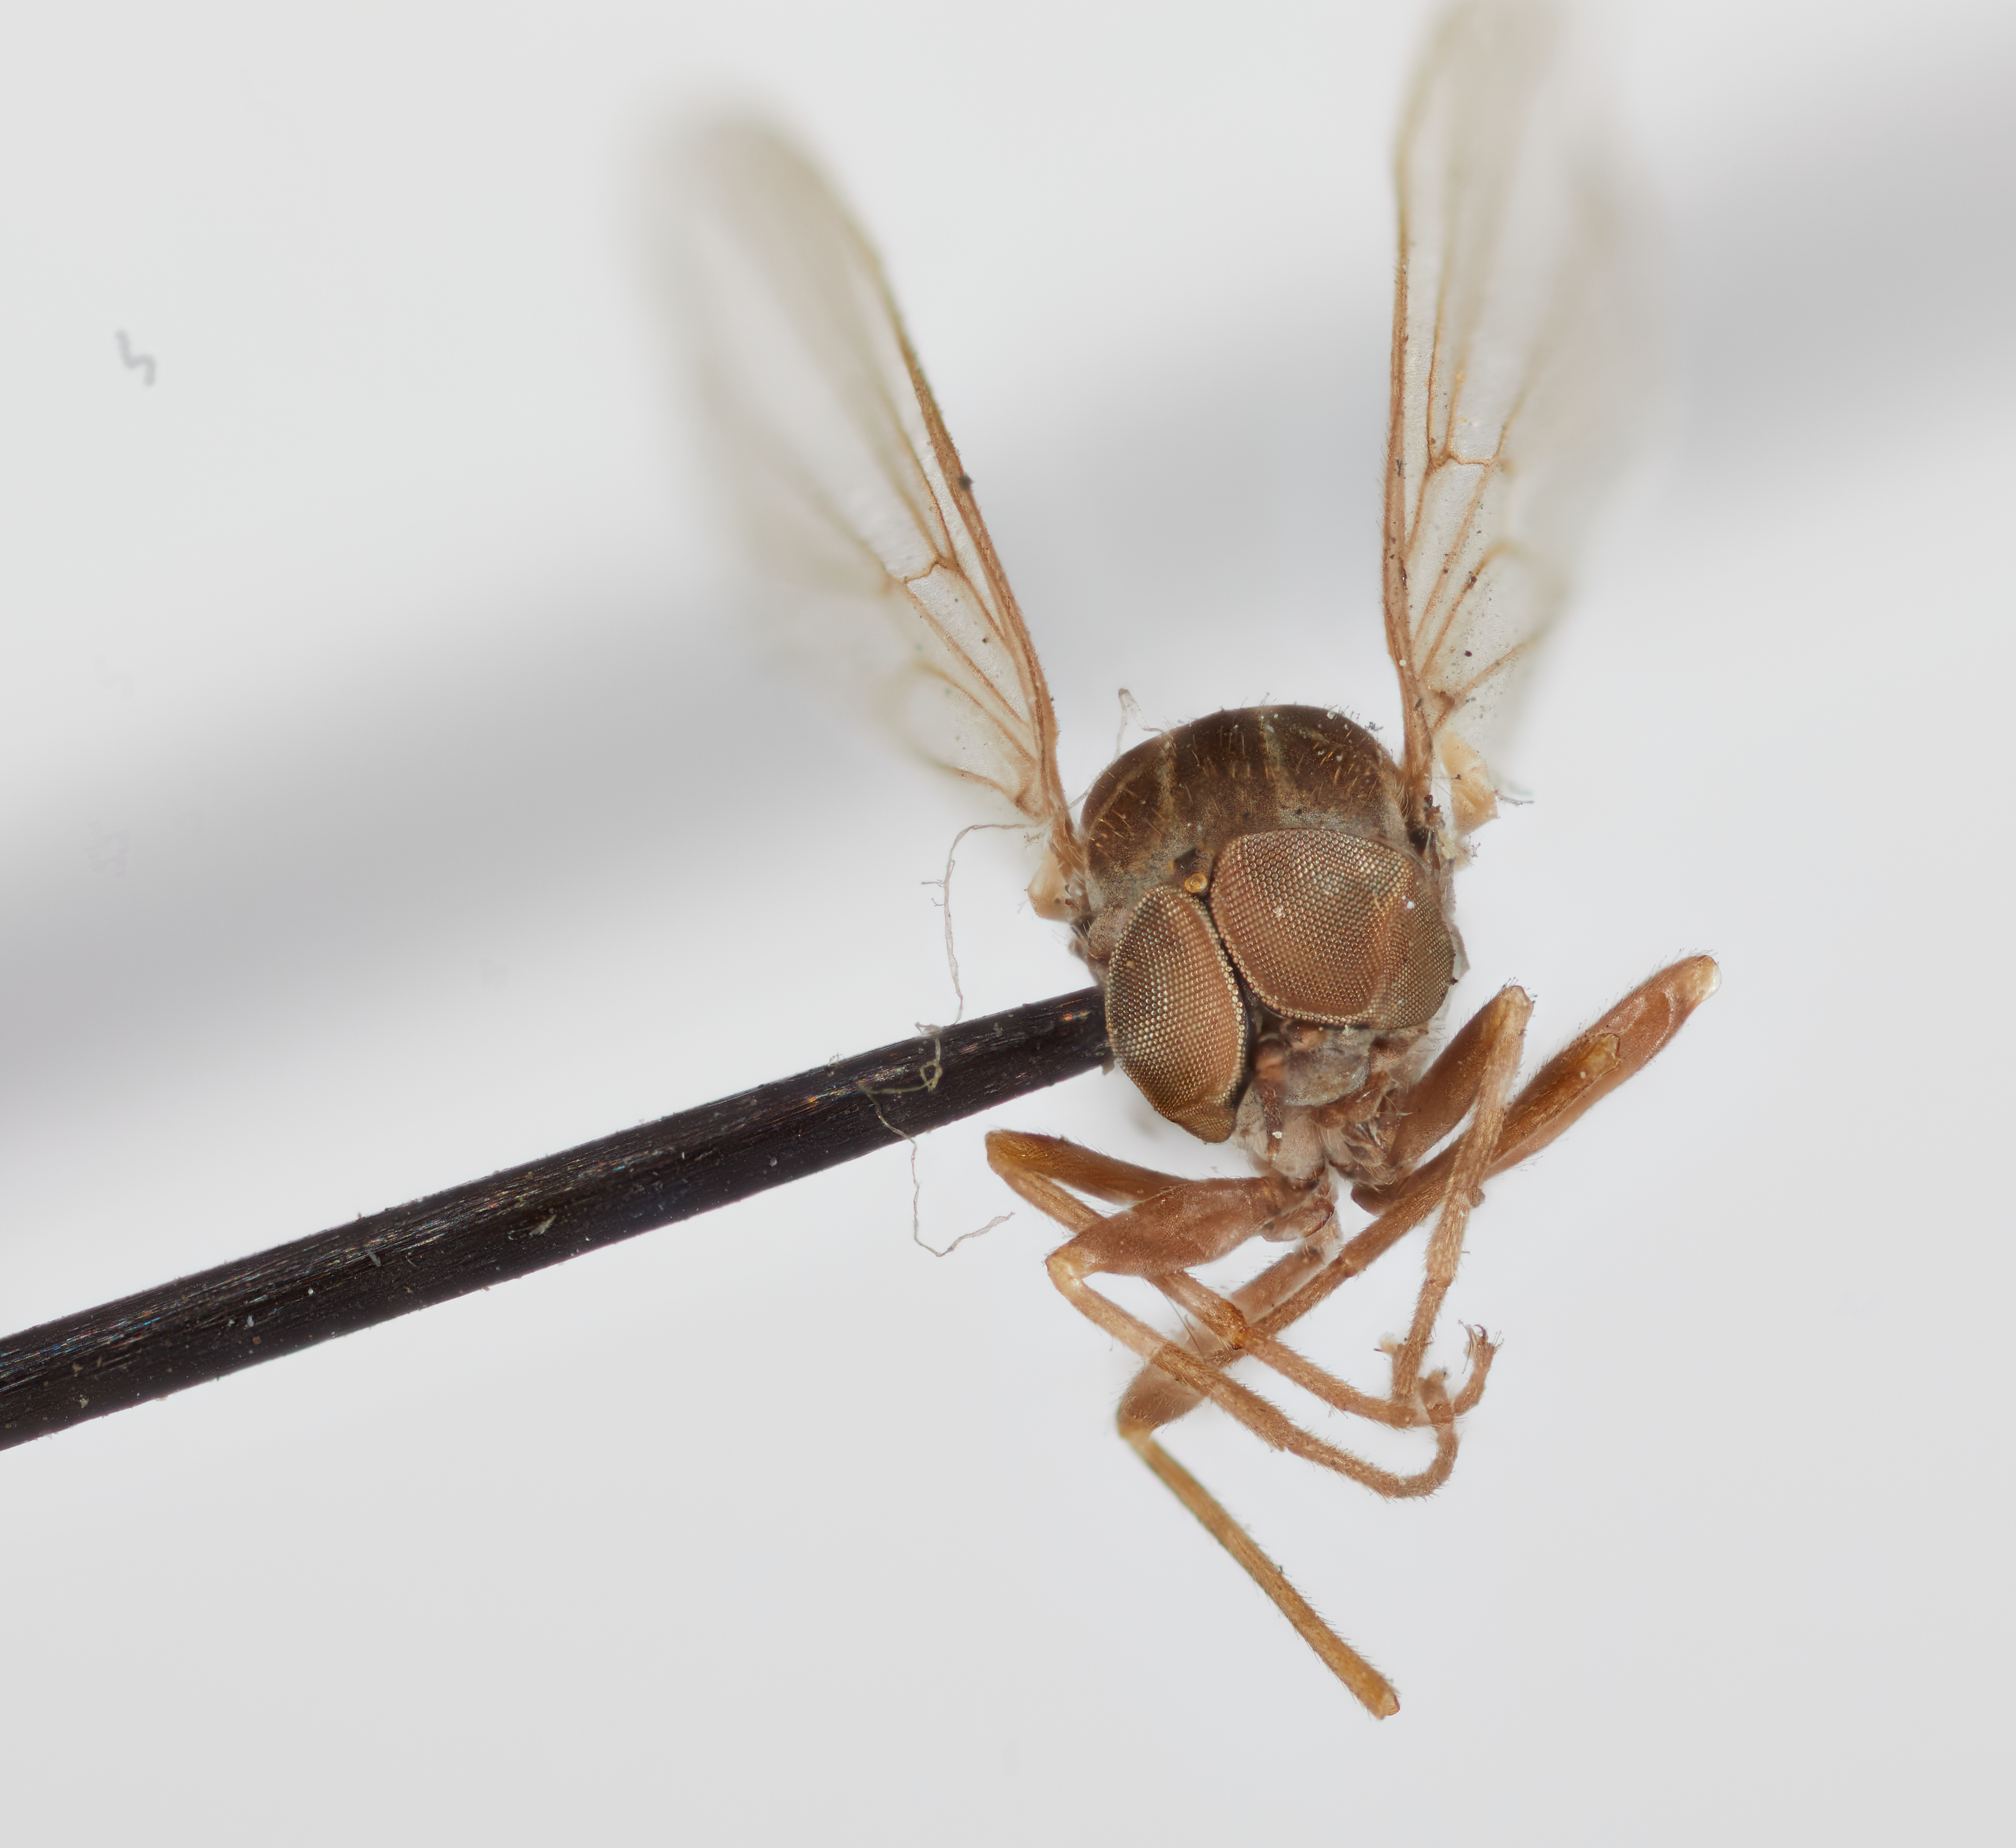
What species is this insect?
Hilarimorpha mandana
